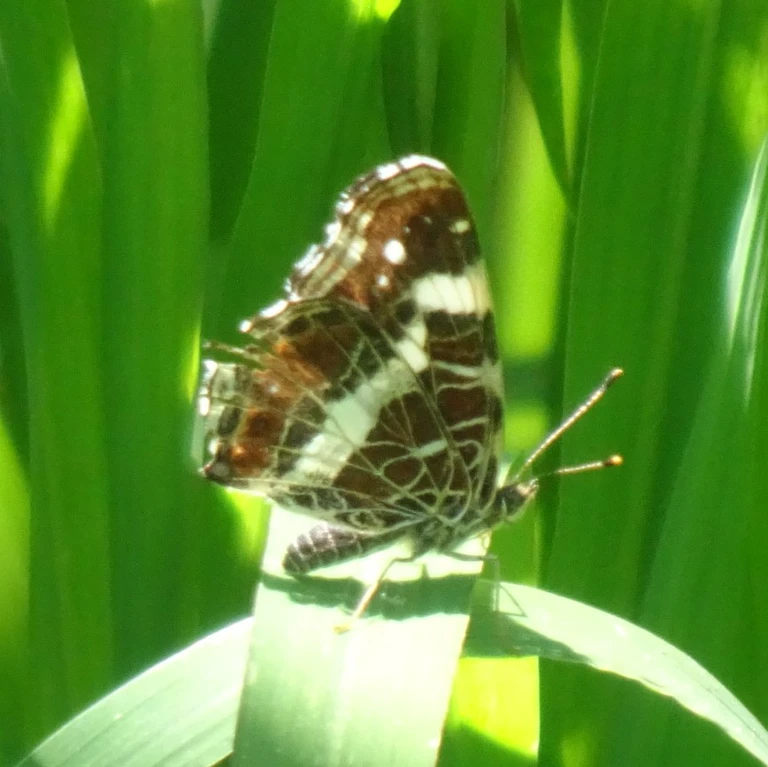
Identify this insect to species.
Araschnia levana
